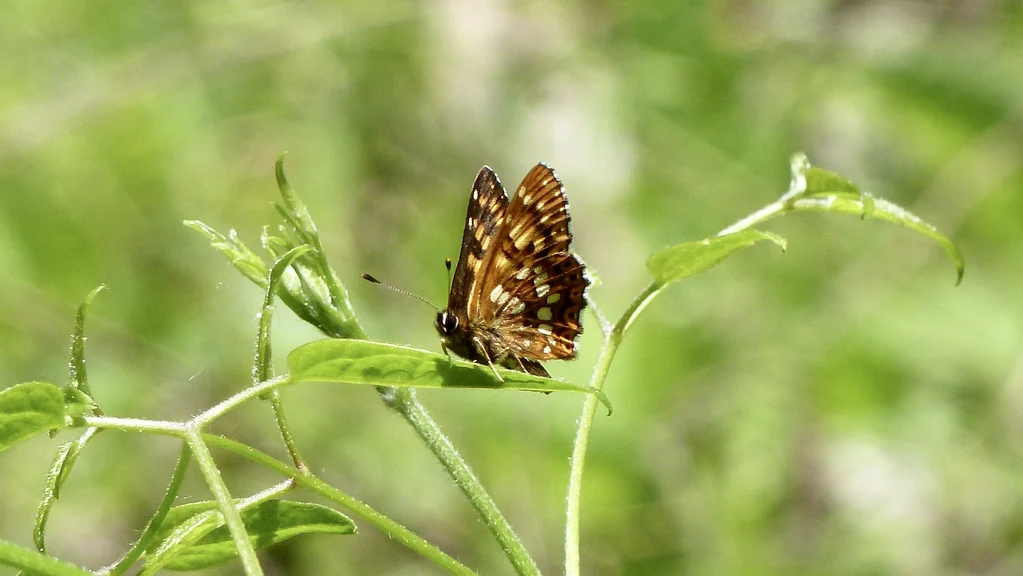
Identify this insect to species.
Hamearis lucina
